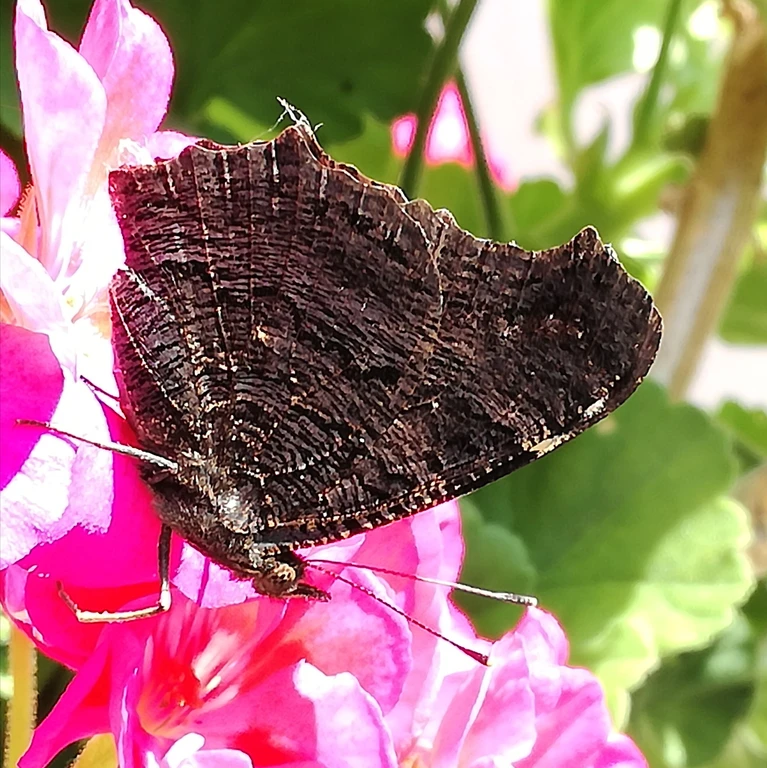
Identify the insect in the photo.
Aglais io
